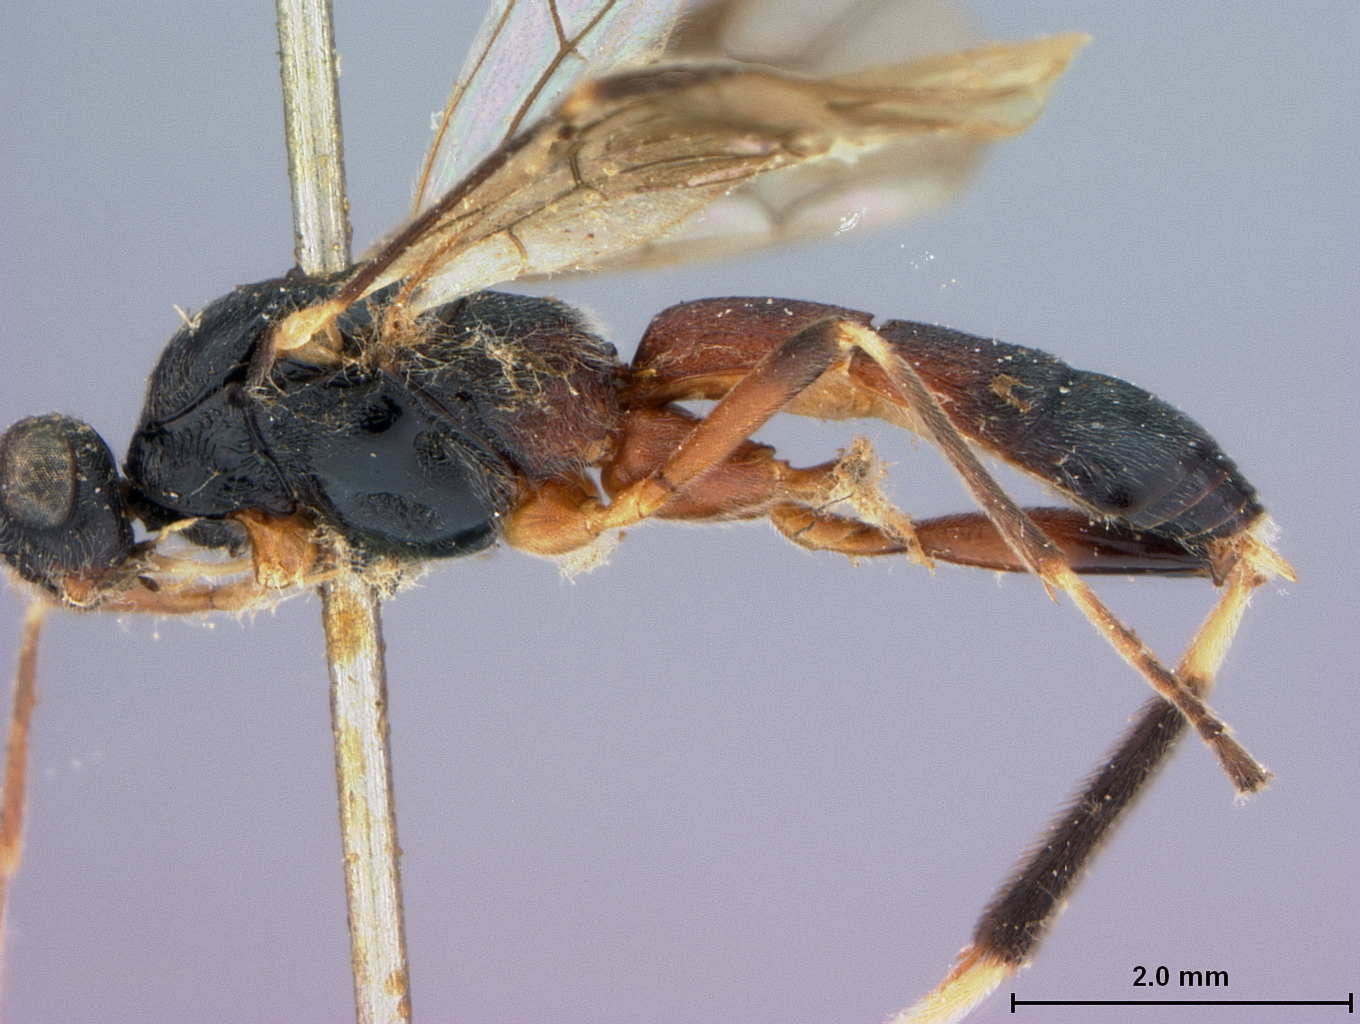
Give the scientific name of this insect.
Rhogas brownii
